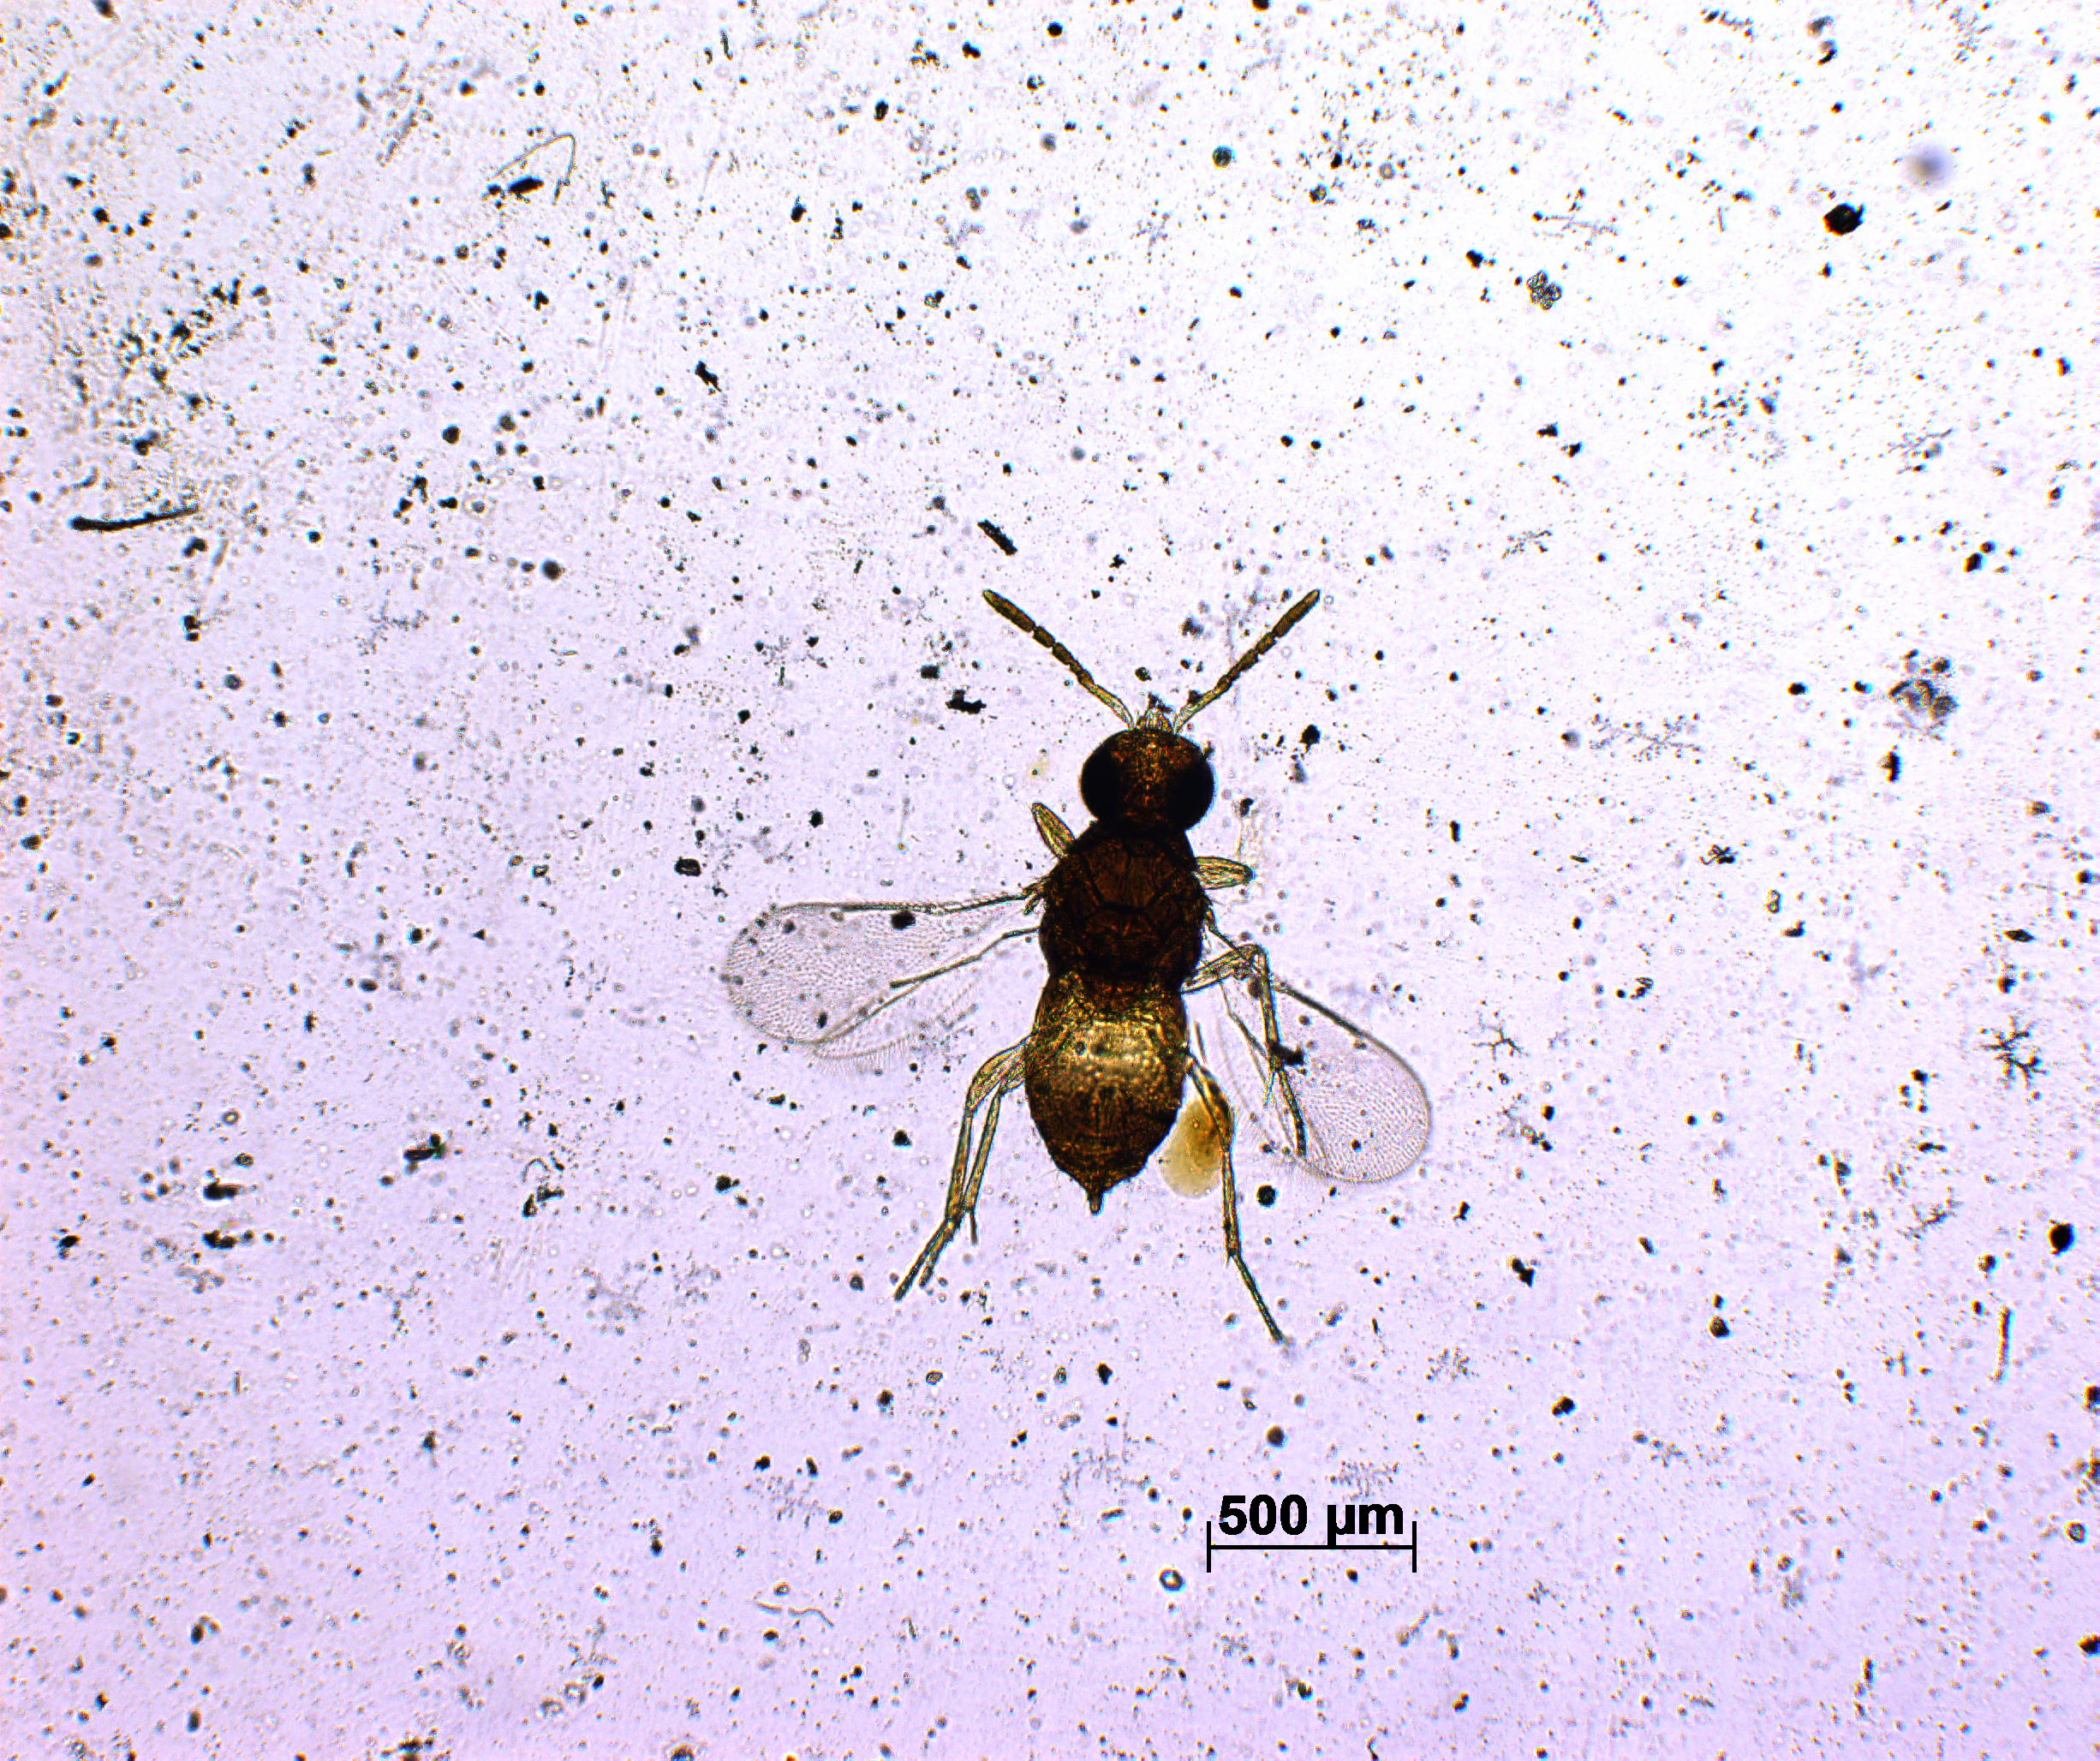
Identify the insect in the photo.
Coccophagus margaritatus
